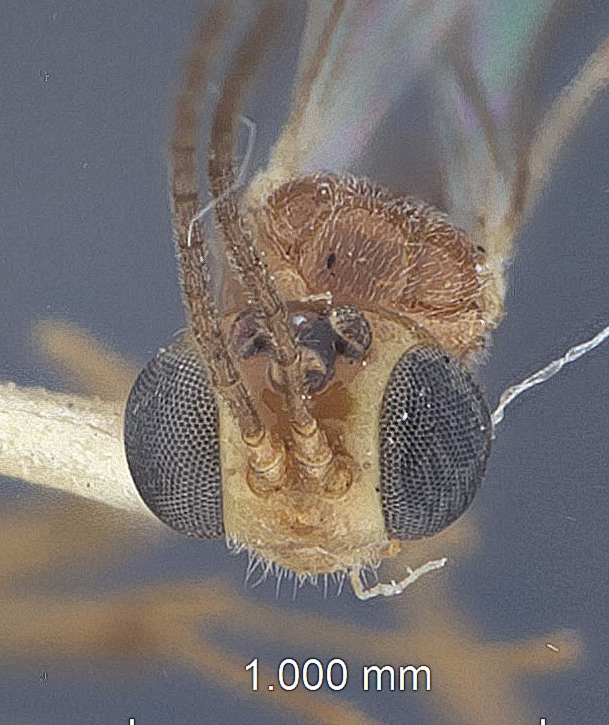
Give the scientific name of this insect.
Hybophanes ranoculus
